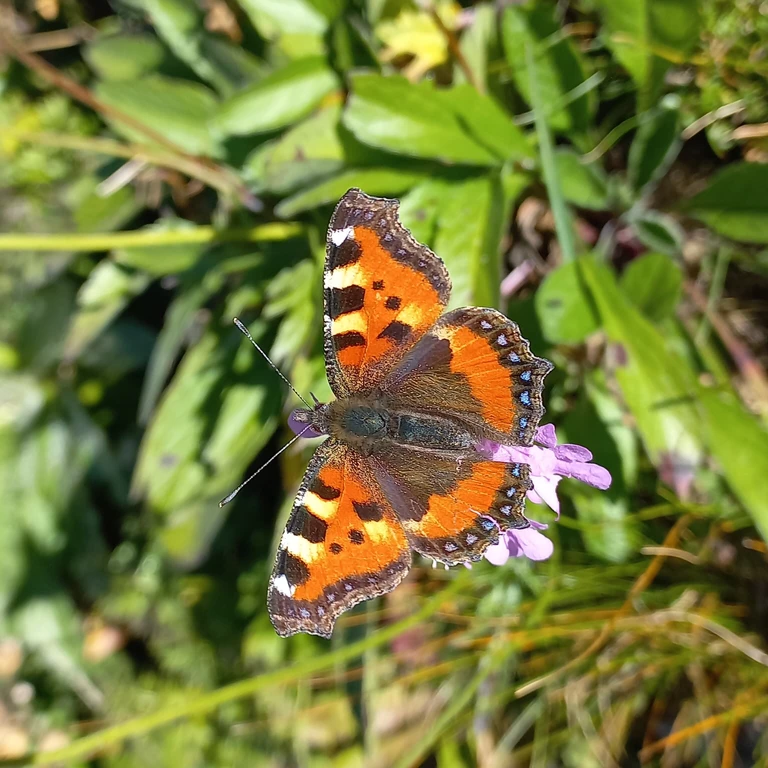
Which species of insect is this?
Aglais urticae
